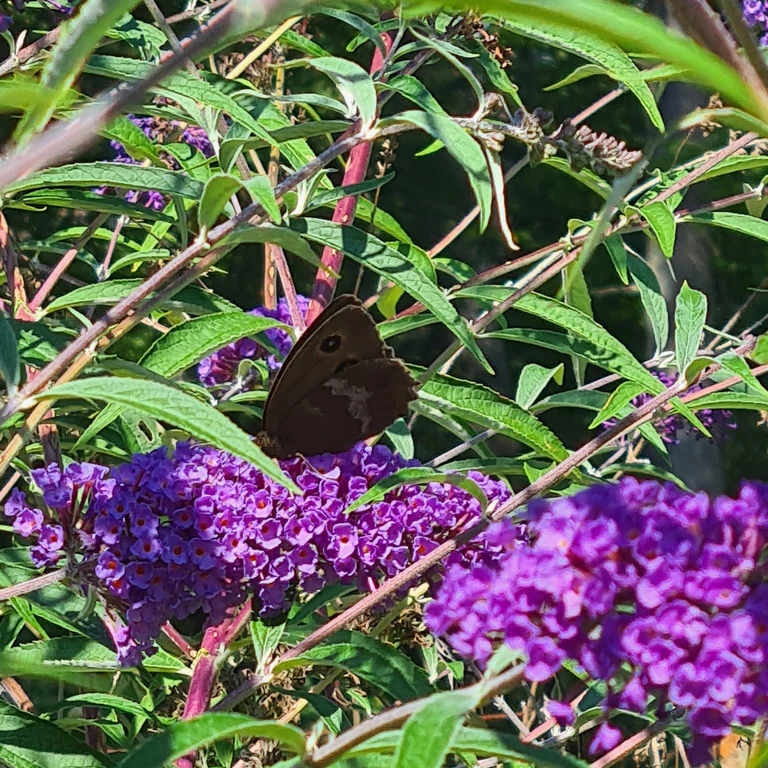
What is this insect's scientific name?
Minois dryas
